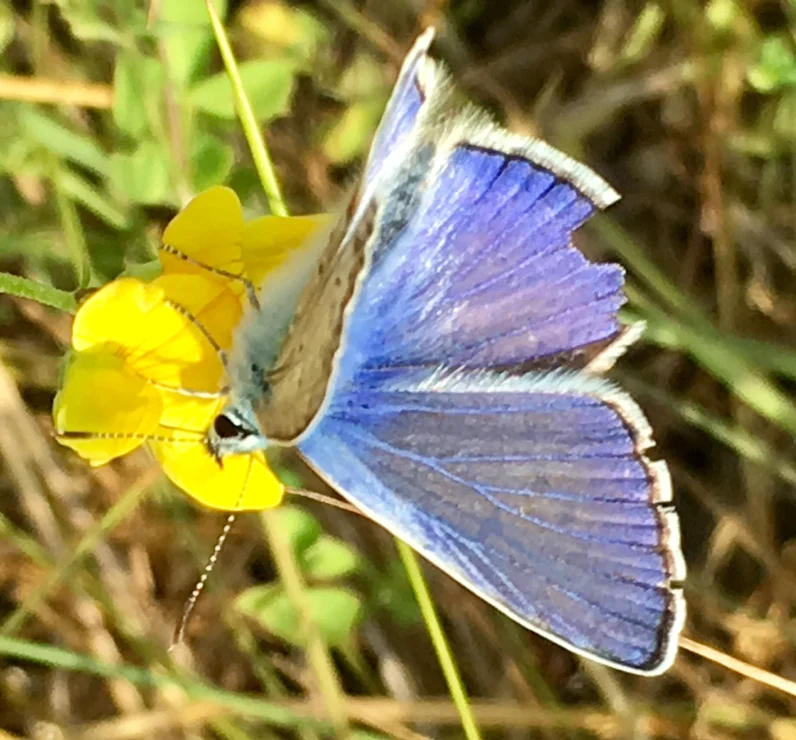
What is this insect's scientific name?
Polyommatus icarus
